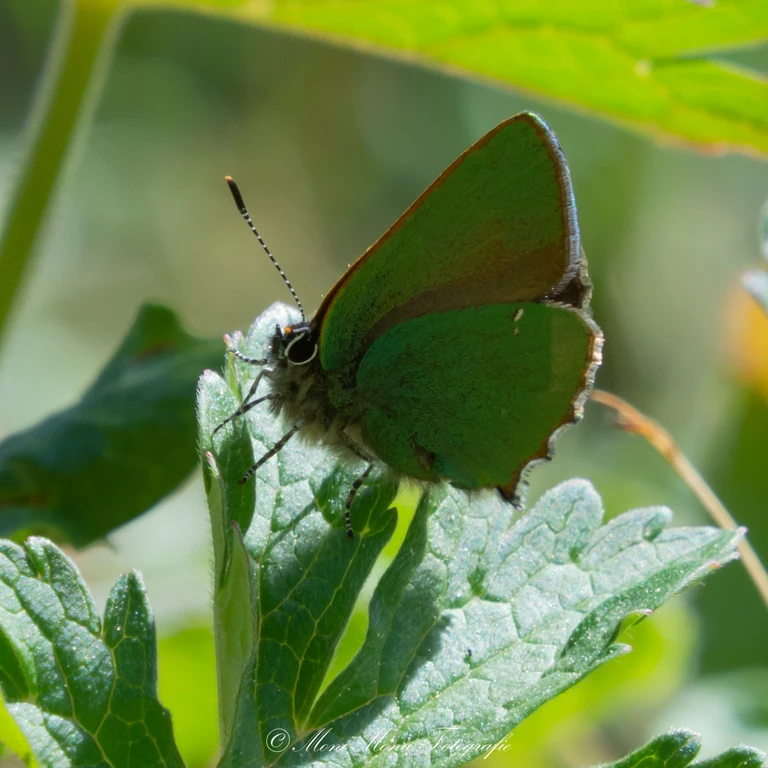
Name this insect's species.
Callophrys rubi
